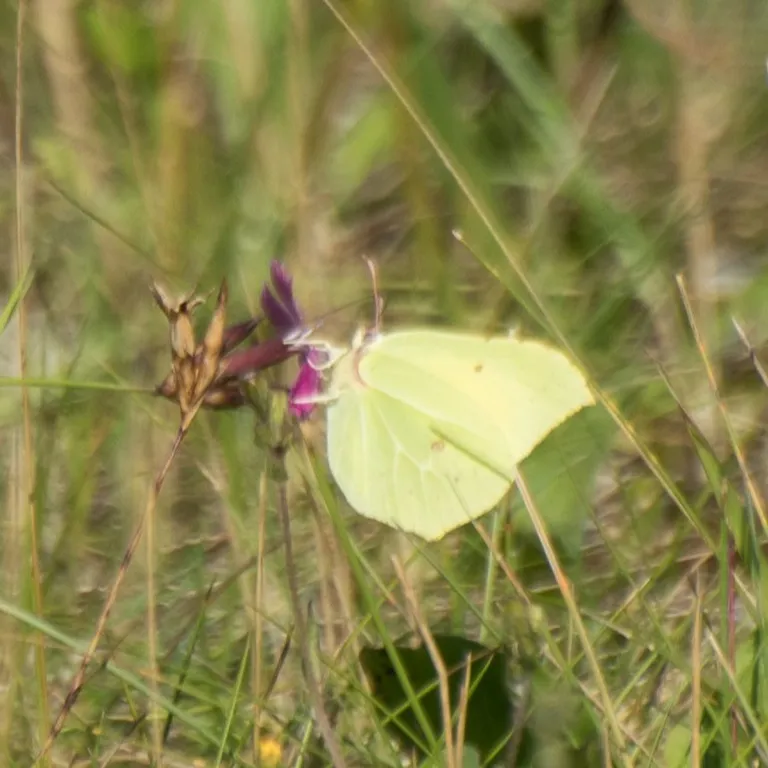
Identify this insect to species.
Gonepteryx rhamni
